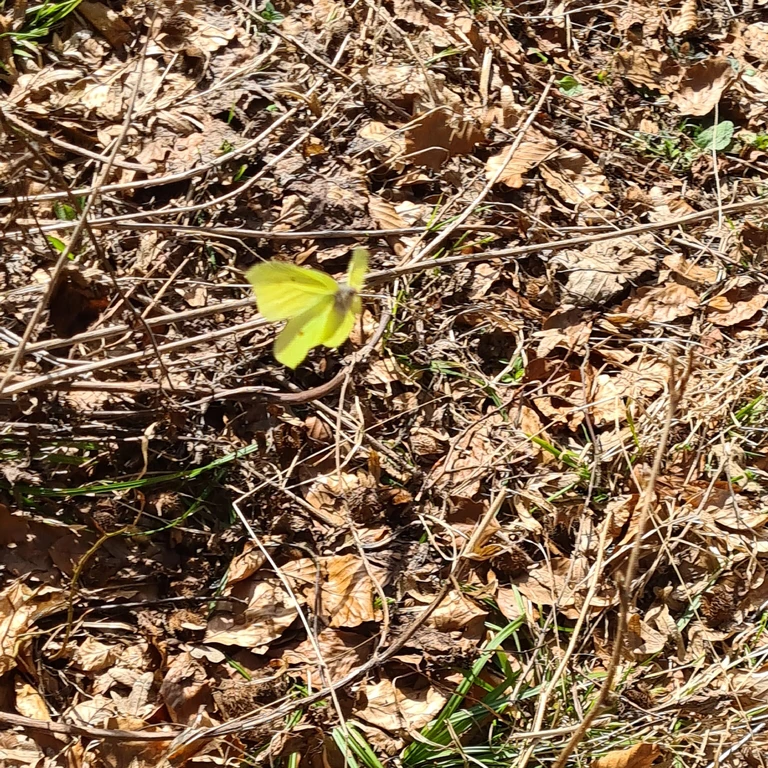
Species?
Gonepteryx rhamni
